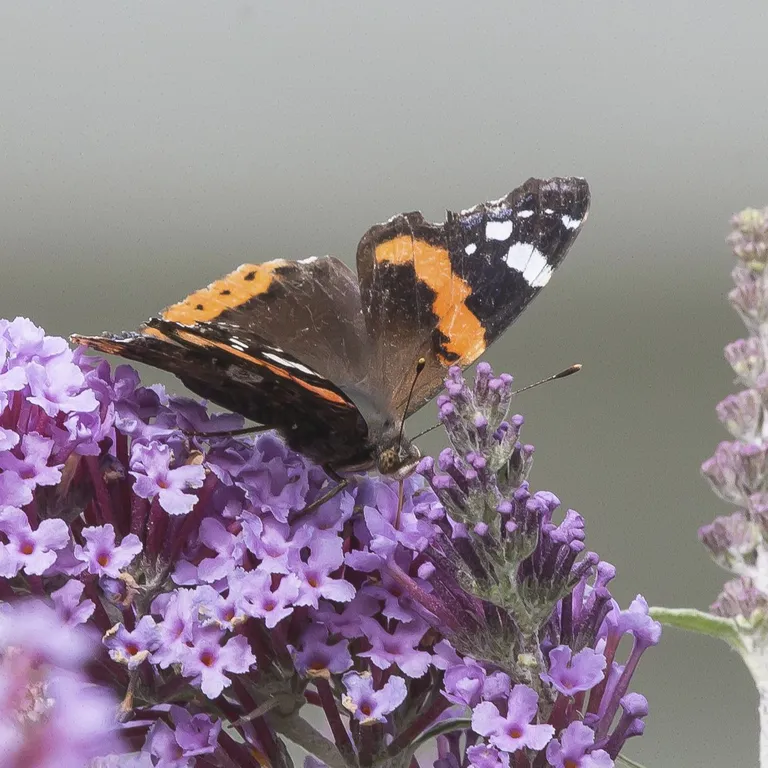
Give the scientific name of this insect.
Vanessa atalanta
